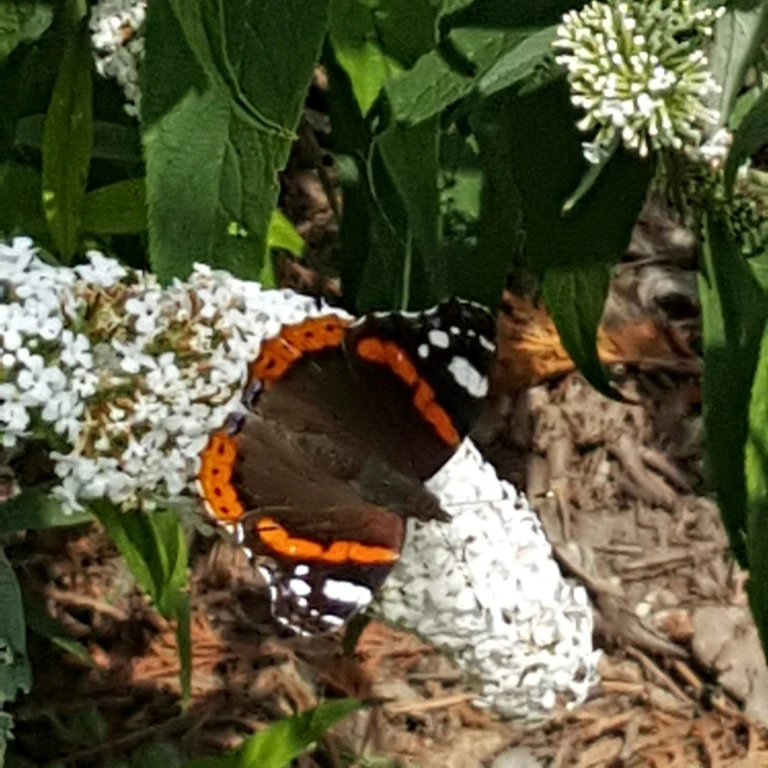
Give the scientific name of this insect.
Vanessa atalanta
